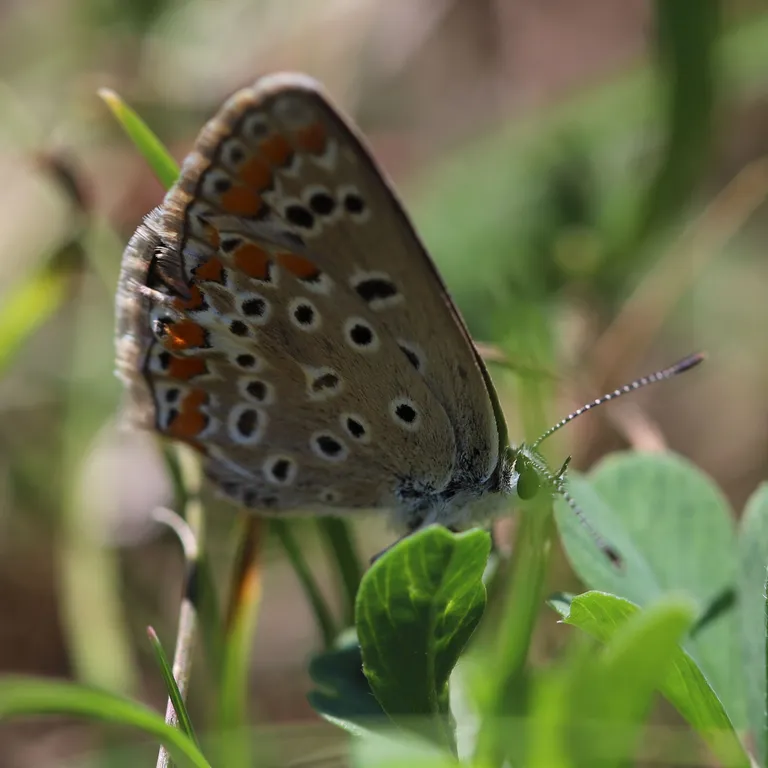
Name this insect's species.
Polyommatus icarus
